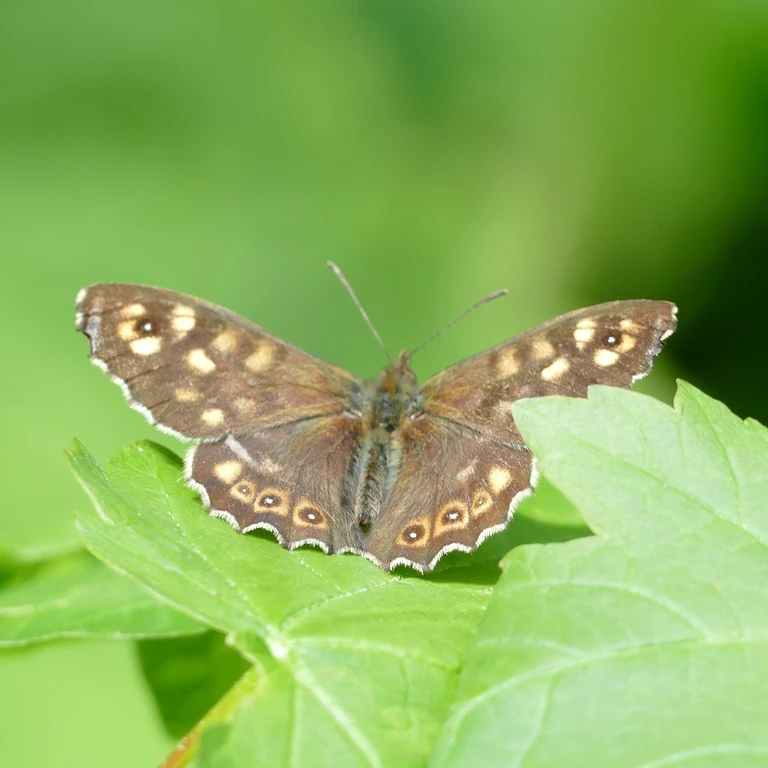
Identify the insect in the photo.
Pararge aegeria
